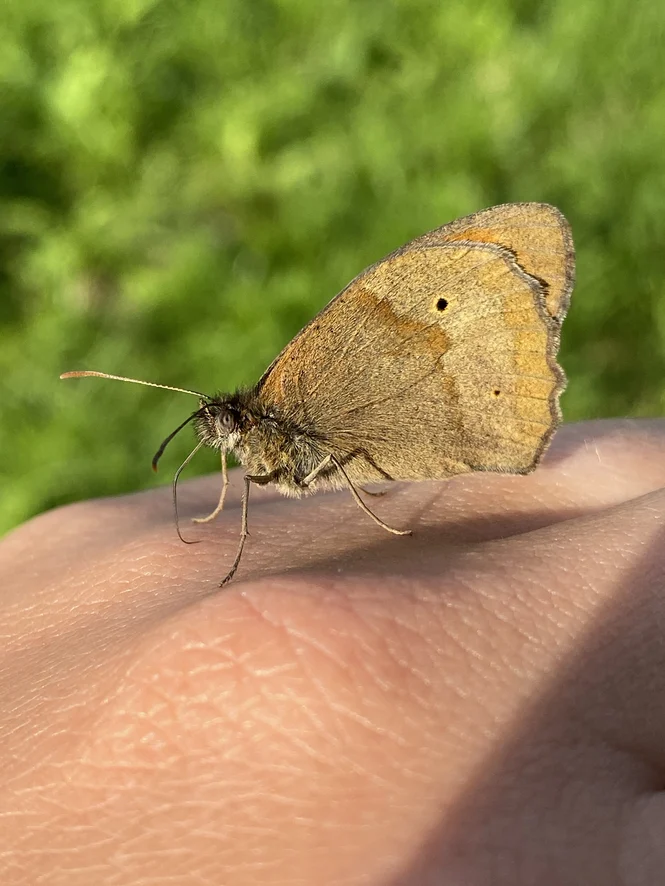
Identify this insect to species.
Maniola jurtina
